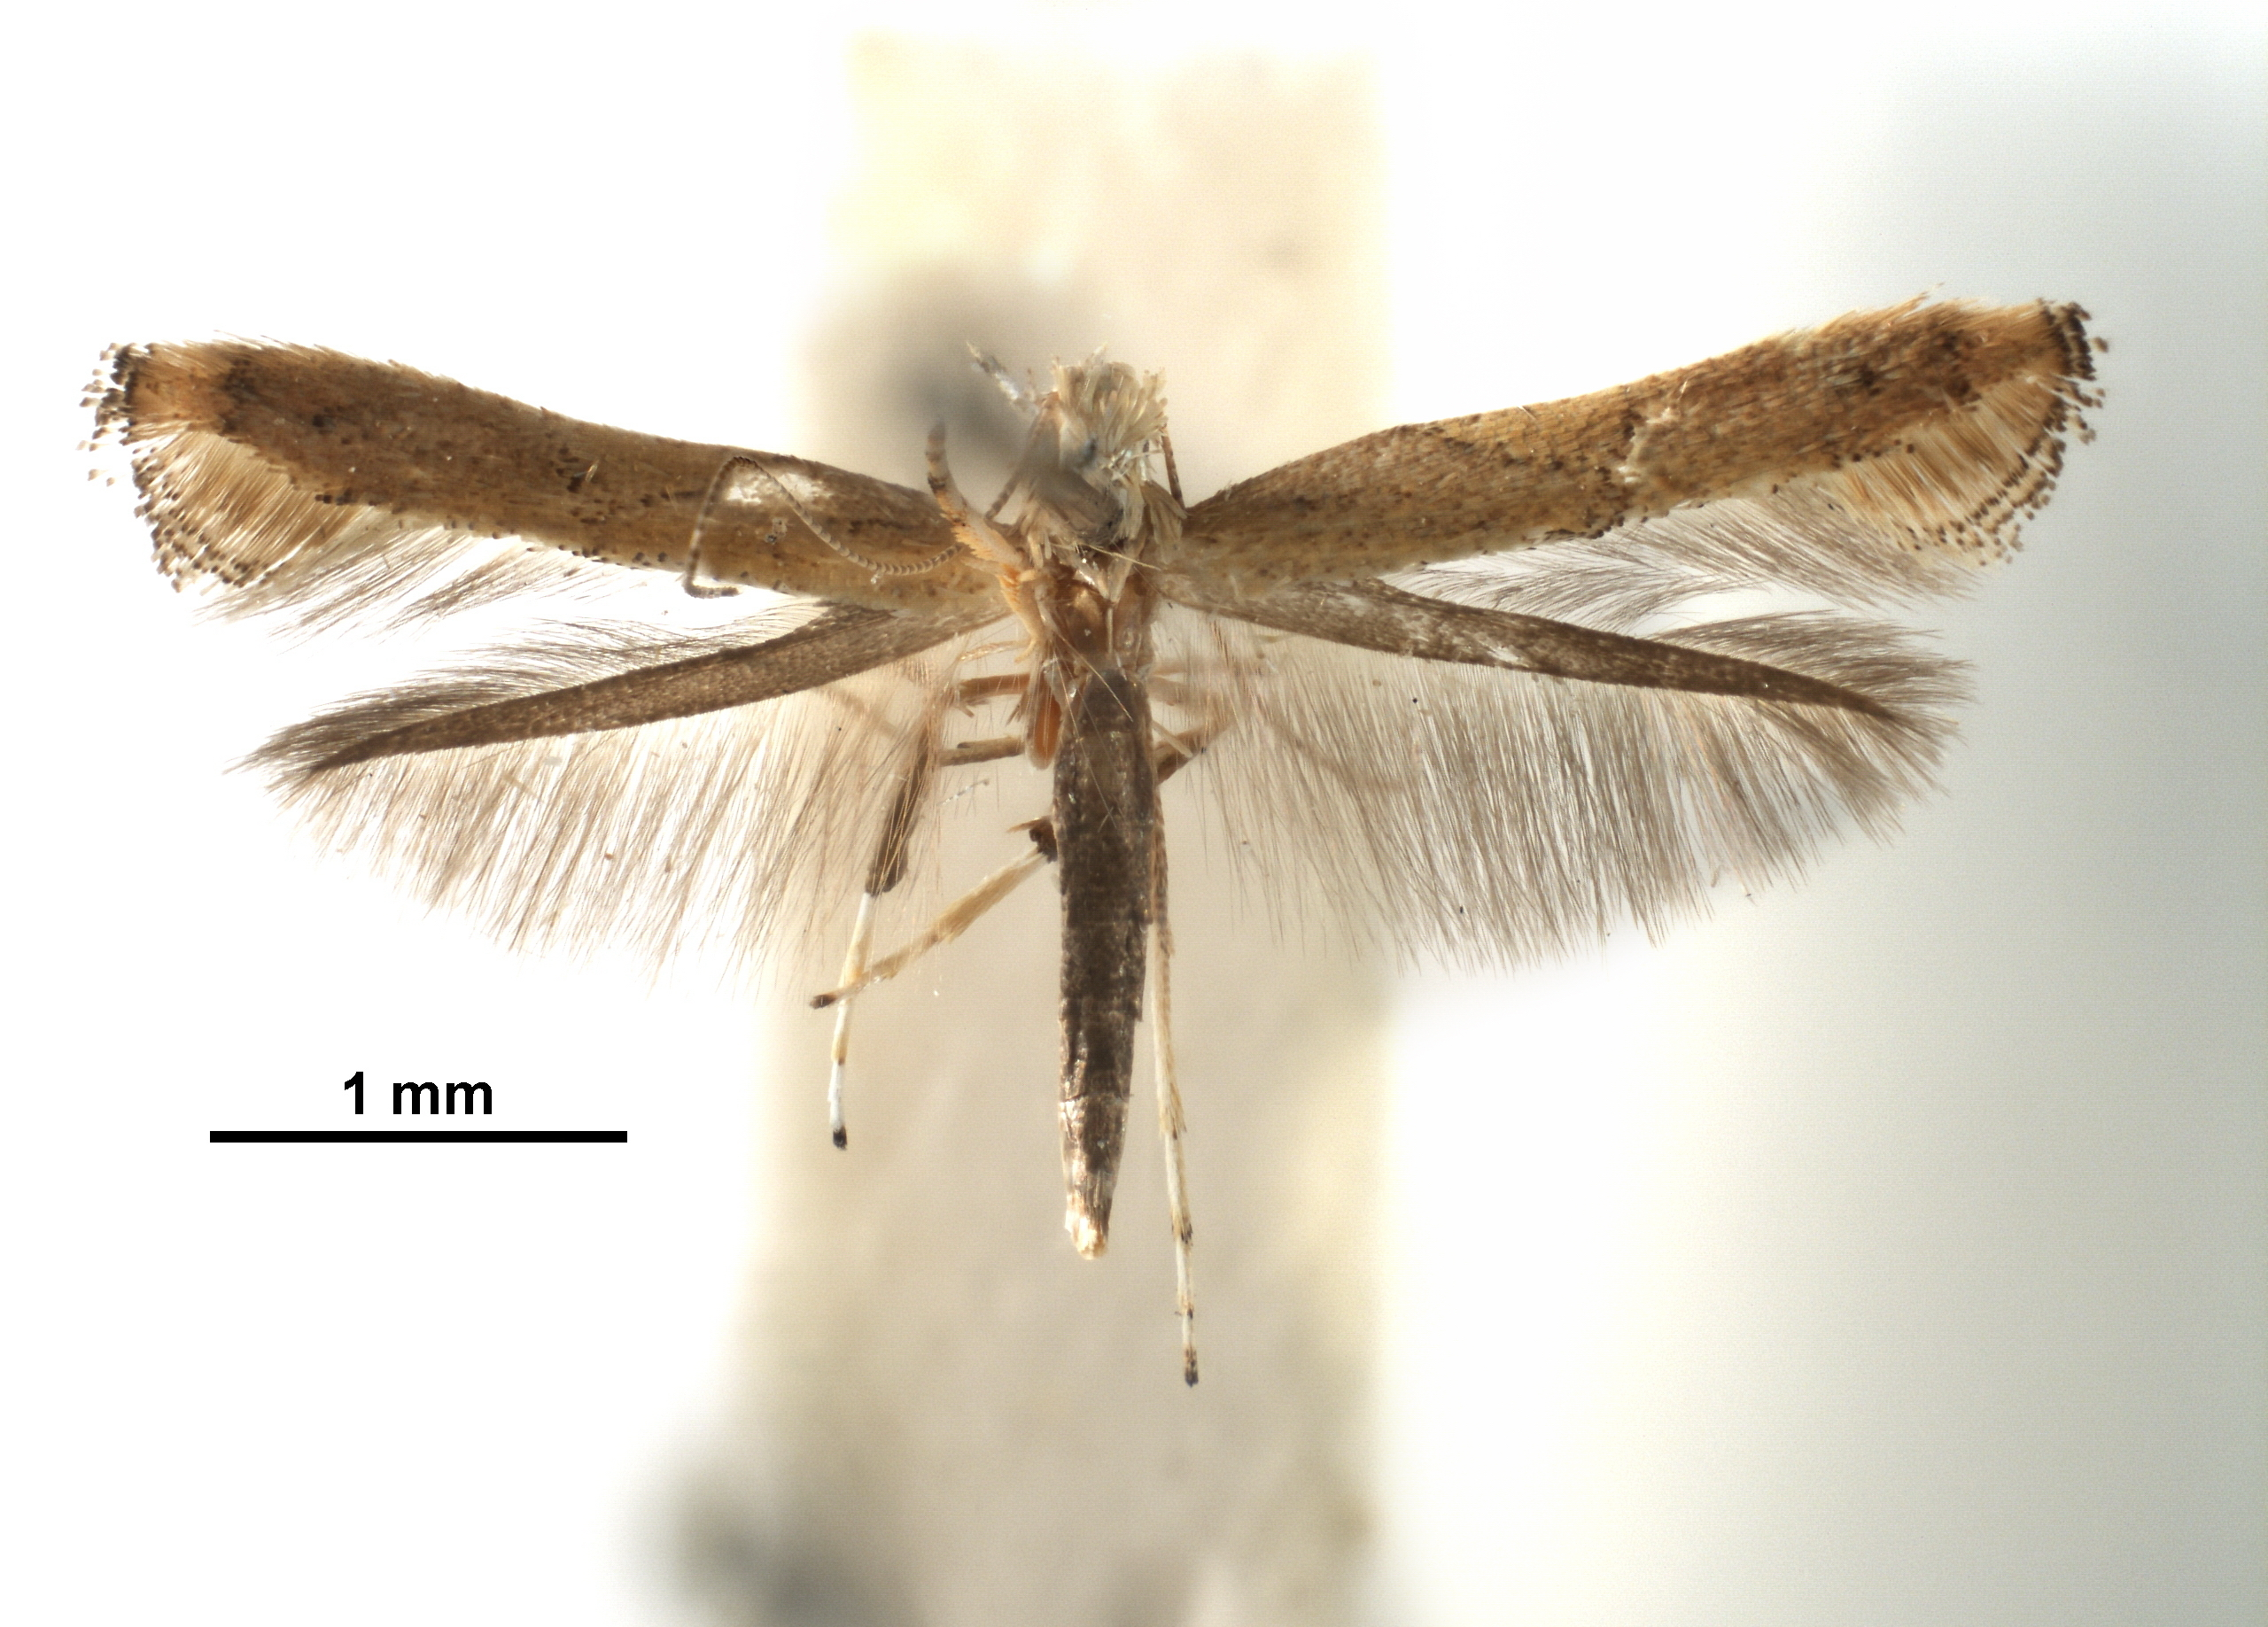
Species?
Caloptilia hemiconis
